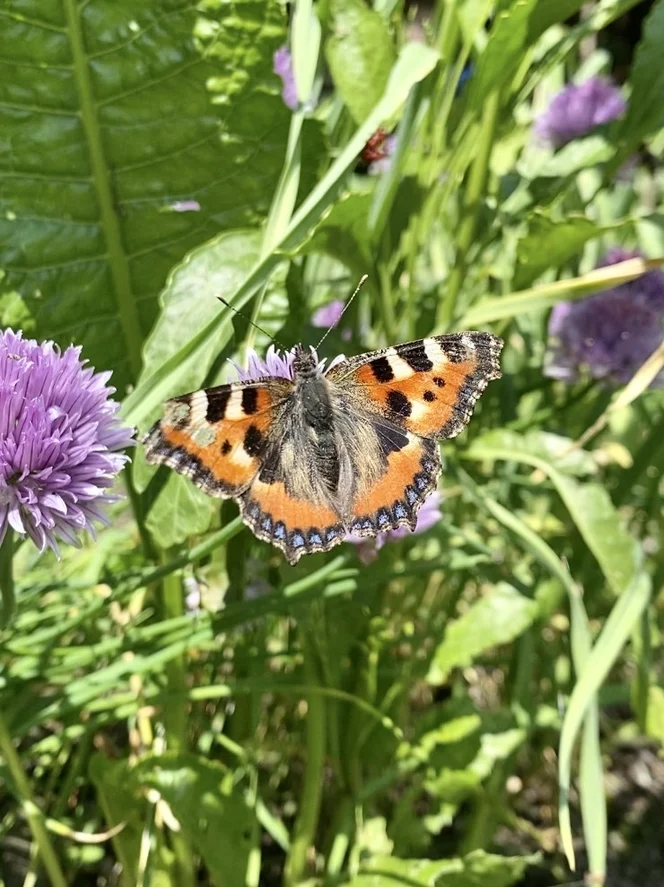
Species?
Aglais urticae
